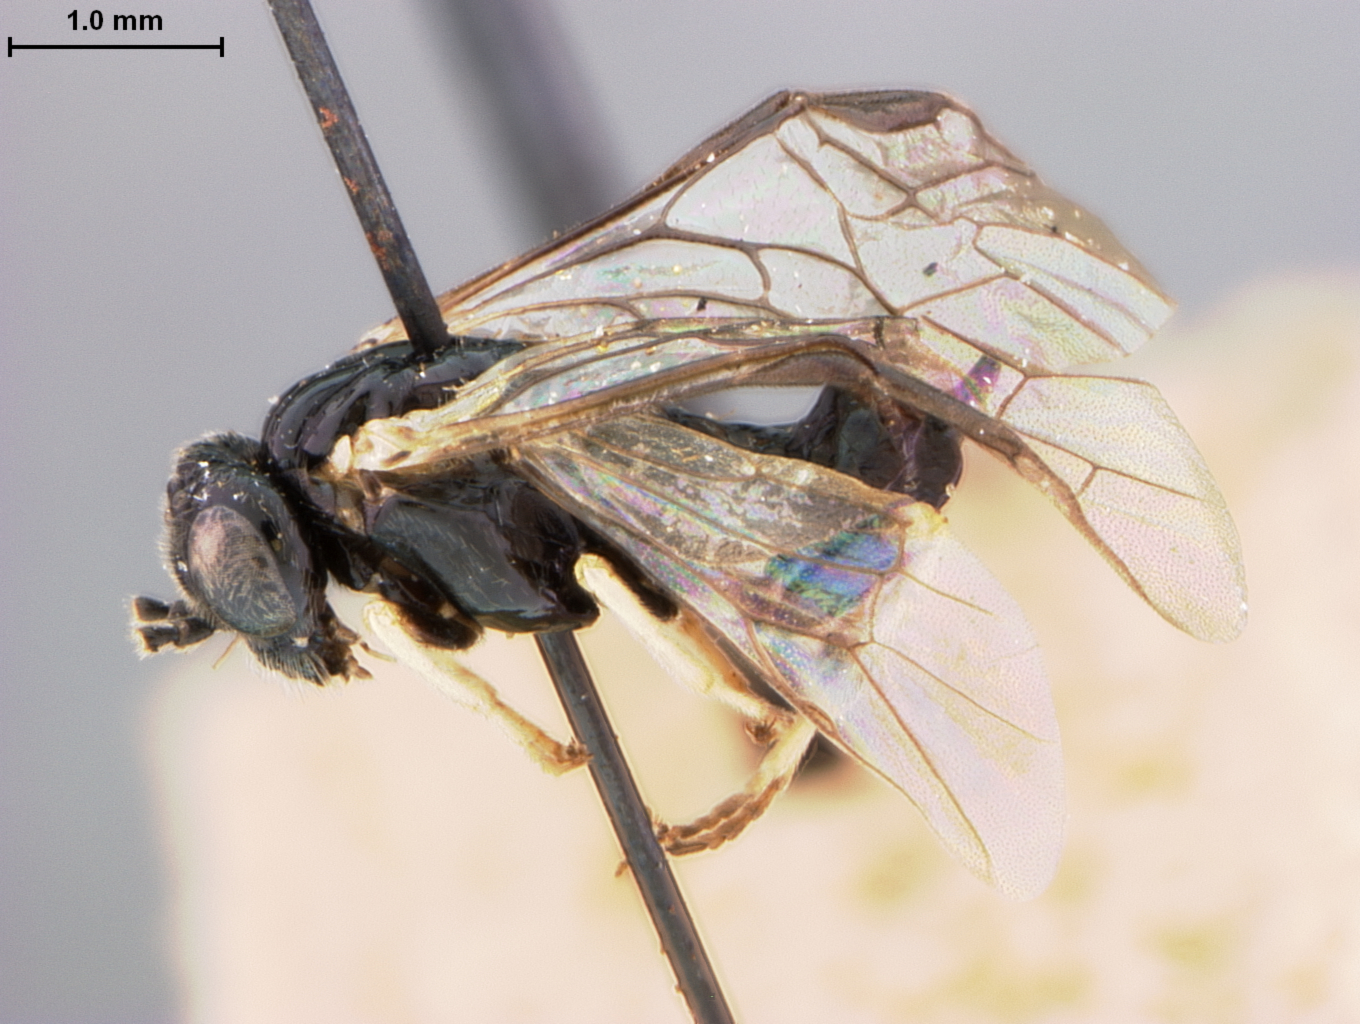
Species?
Profenusa platanae
